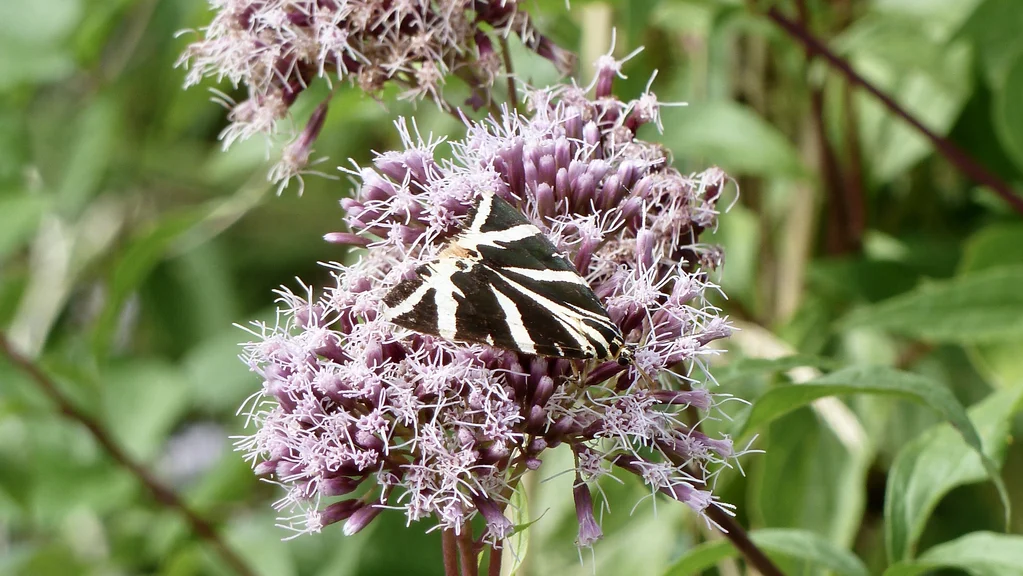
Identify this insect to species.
Euplagia quadripunctaria
